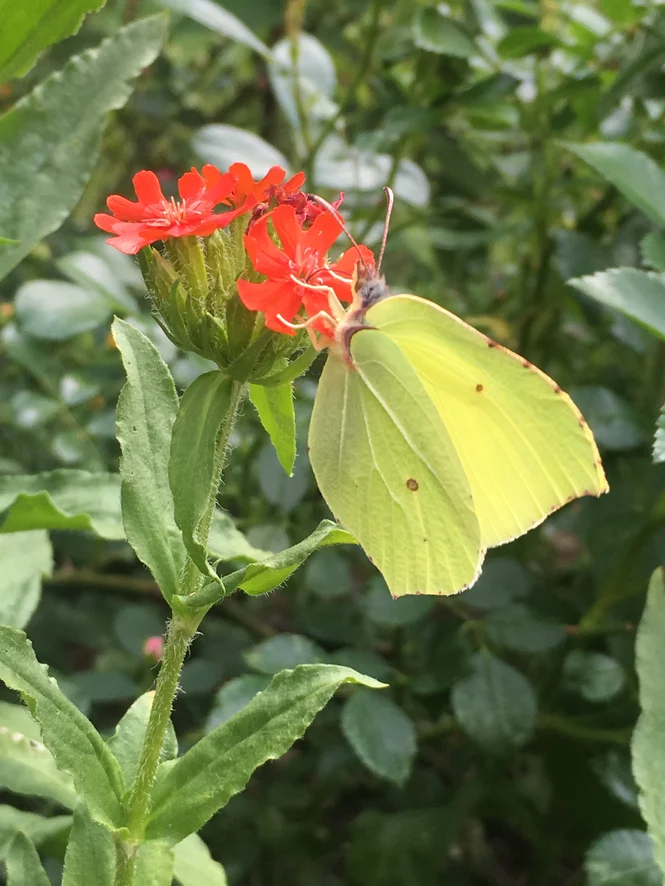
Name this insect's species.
Gonepteryx rhamni
